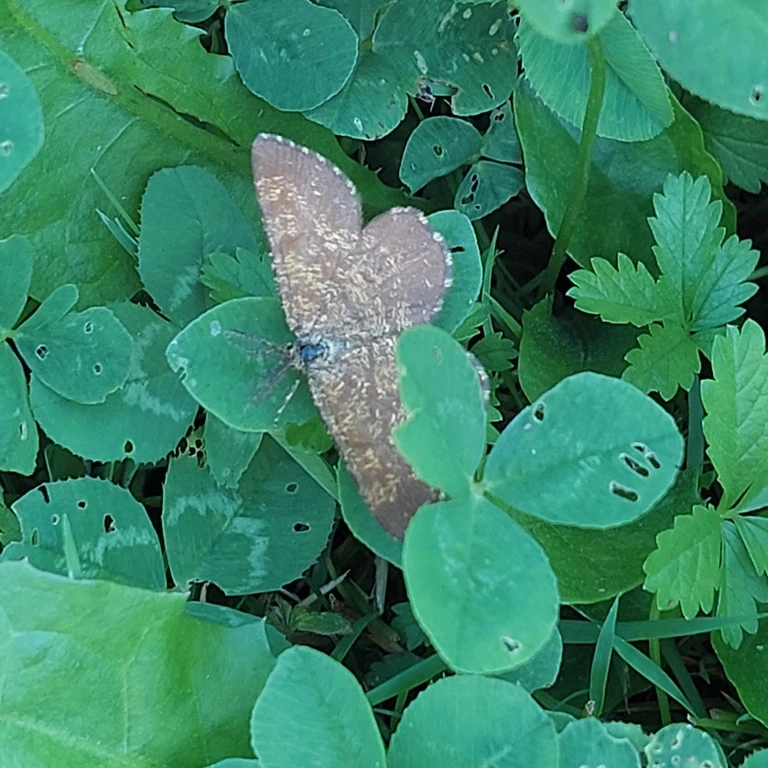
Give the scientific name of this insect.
Ematurga atomaria
